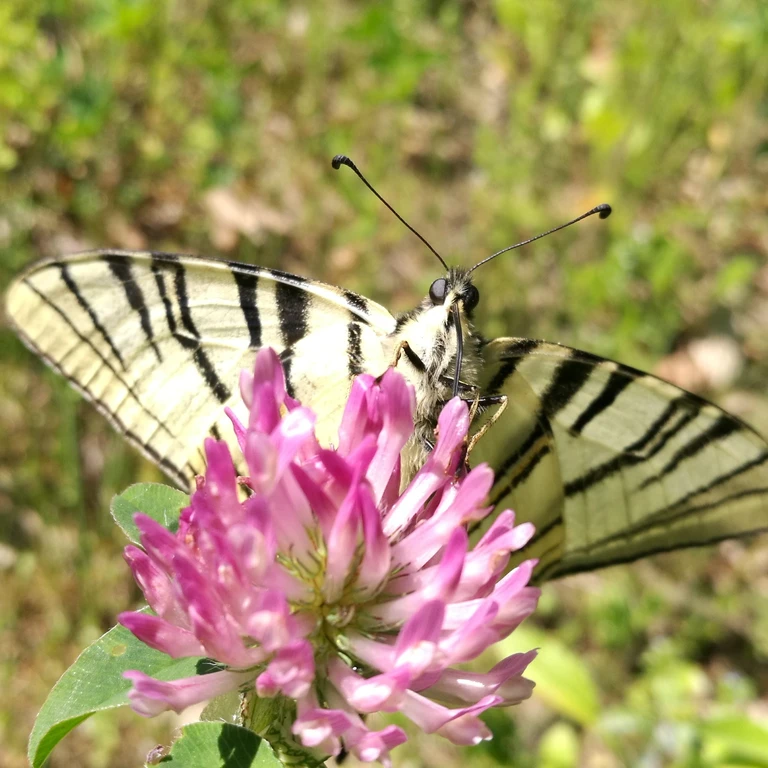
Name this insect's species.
Iphiclides podalirius
